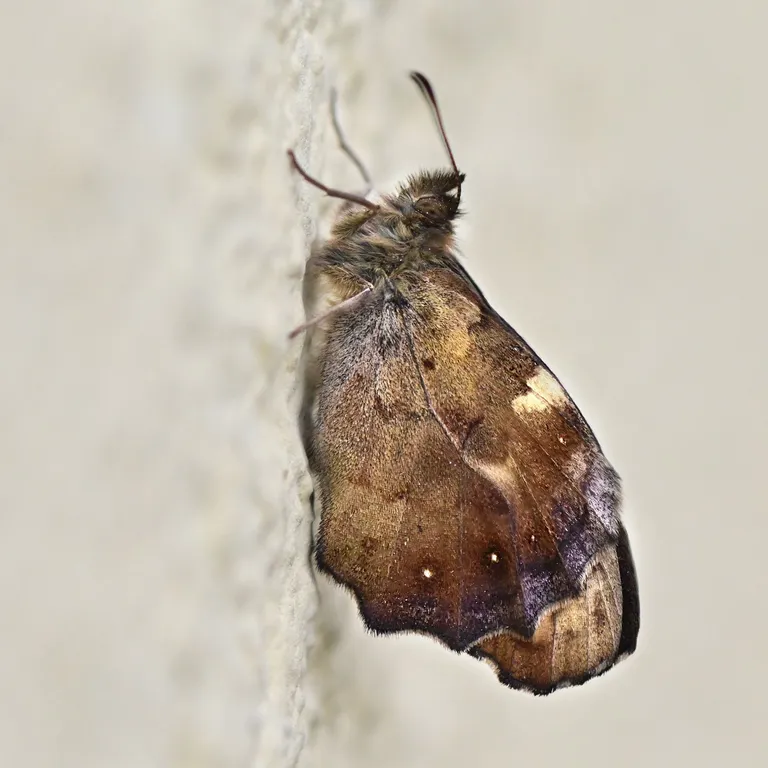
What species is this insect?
Pararge aegeria
